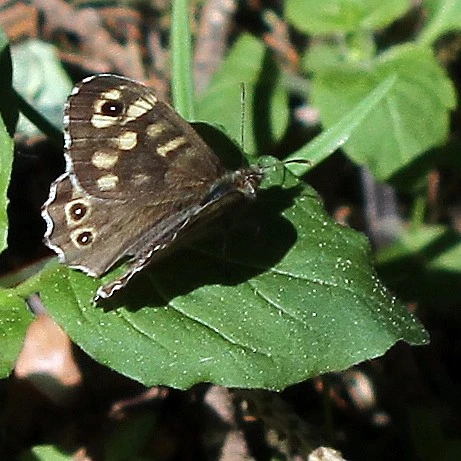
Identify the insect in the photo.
Pararge aegeria
